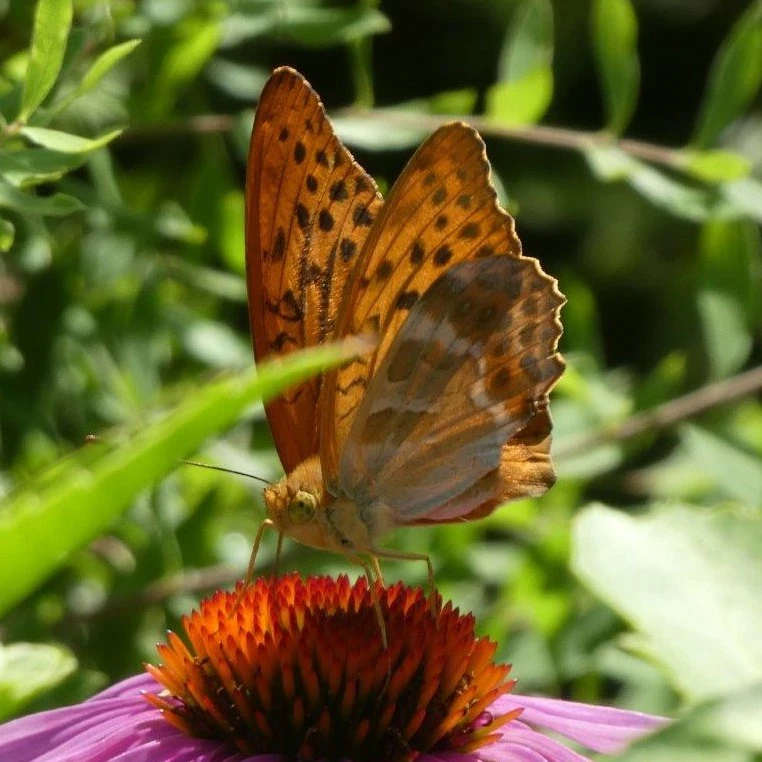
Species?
Argynnis paphia
